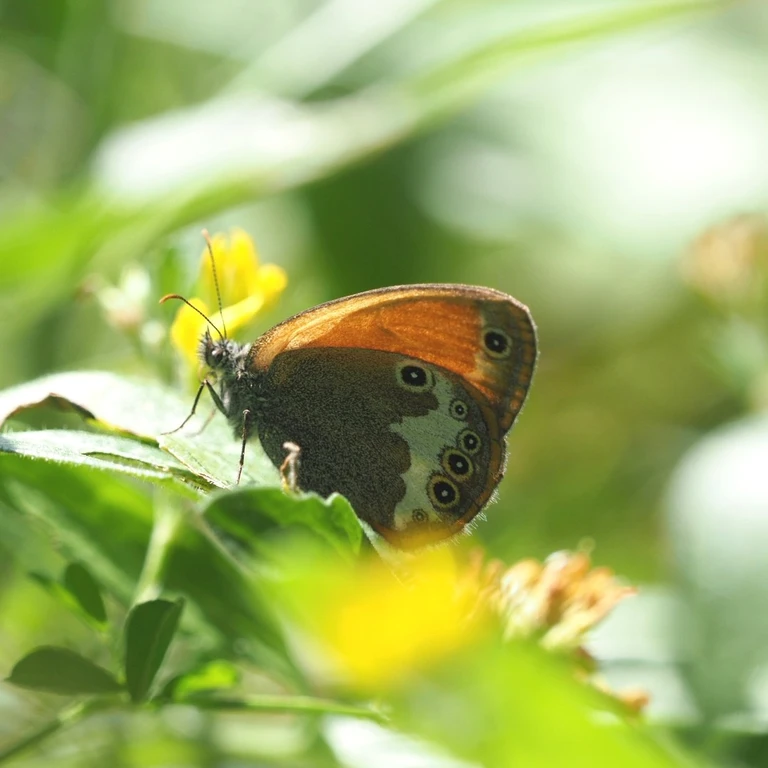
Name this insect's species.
Coenonympha arcania
